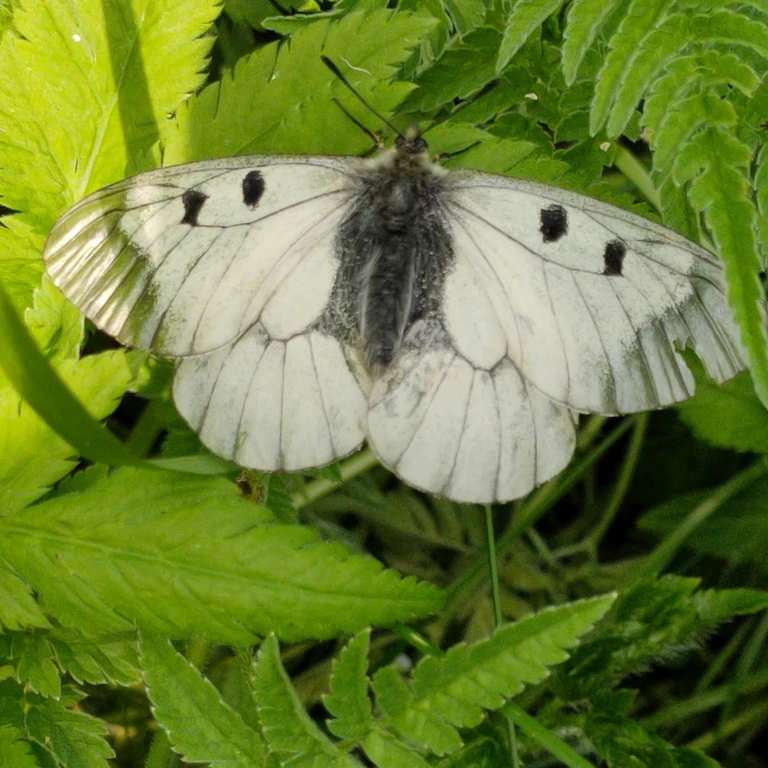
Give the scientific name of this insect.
Parnassius mnemosyne
